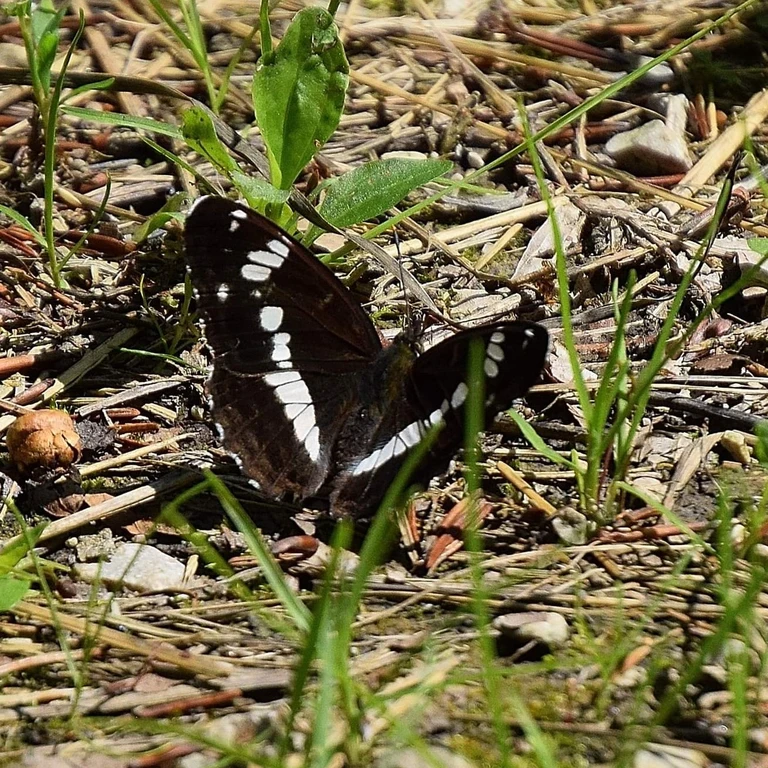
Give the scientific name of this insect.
Limenitis camilla (also Ladoga camilla)
